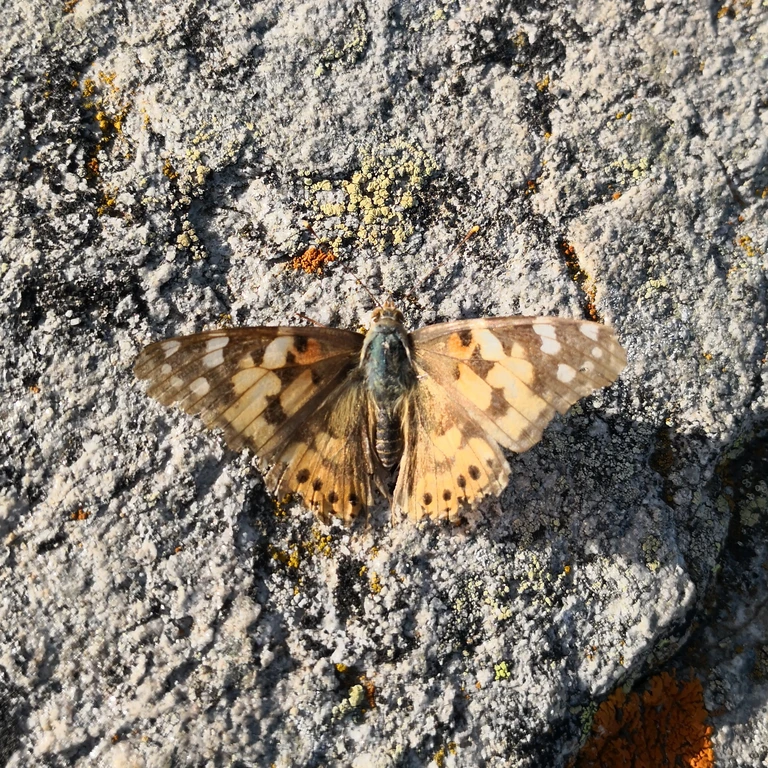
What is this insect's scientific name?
Vanessa cardui
